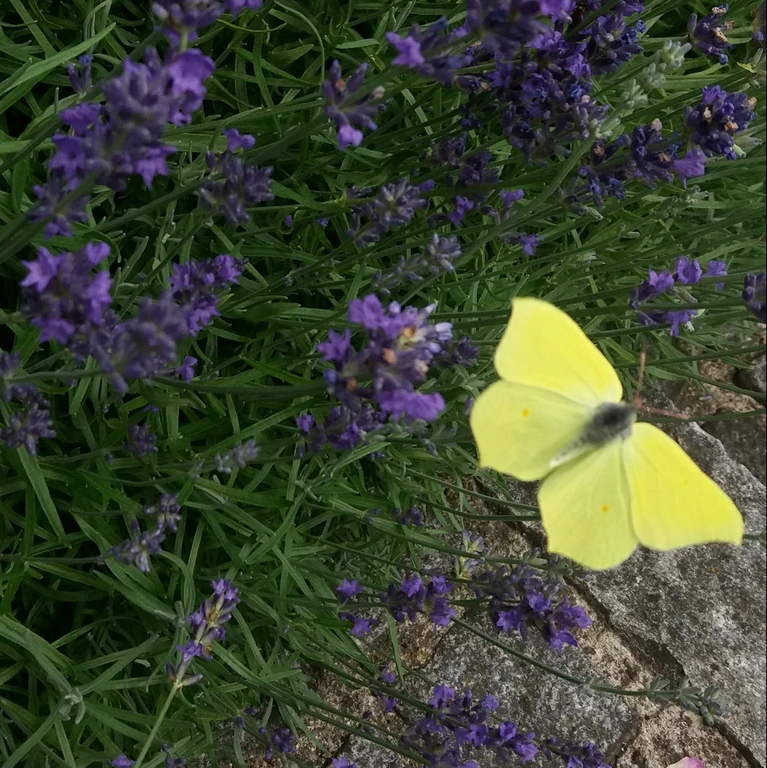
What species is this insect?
Gonepteryx rhamni
